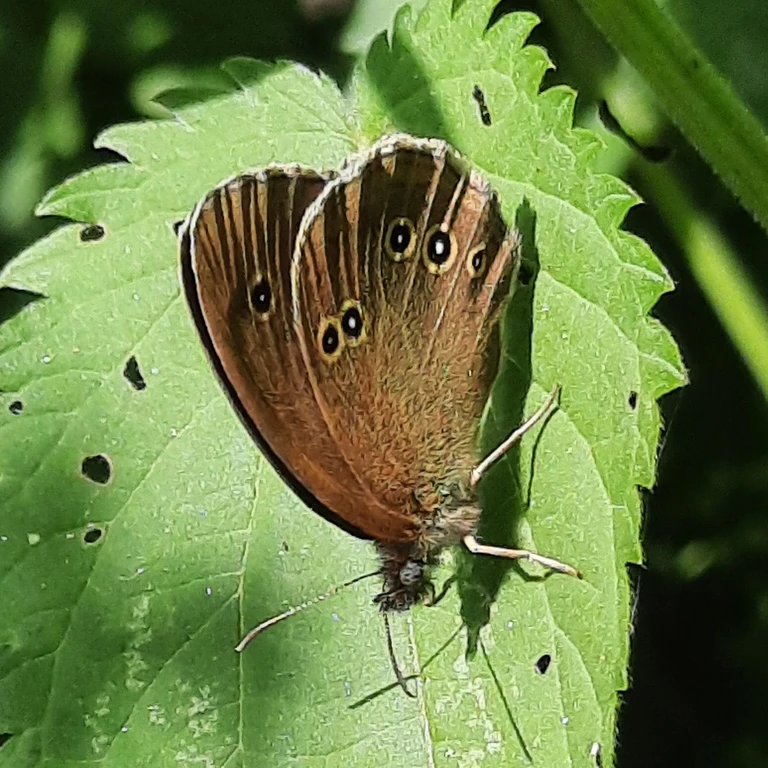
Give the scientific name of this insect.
Aphantopus hyperantus
